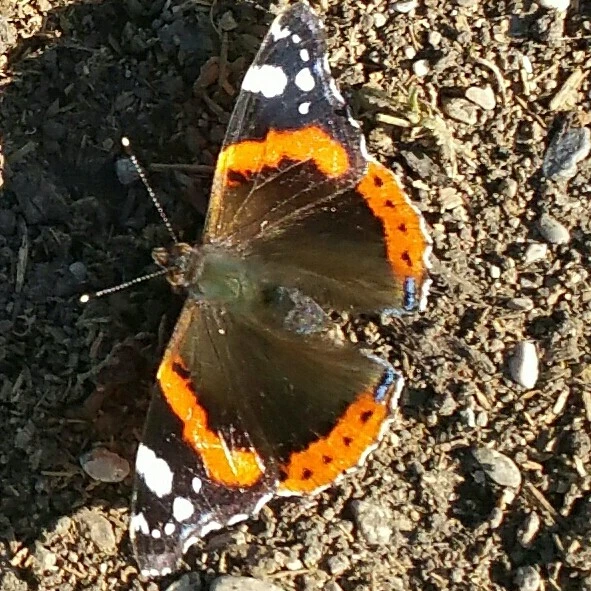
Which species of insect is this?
Vanessa atalanta
